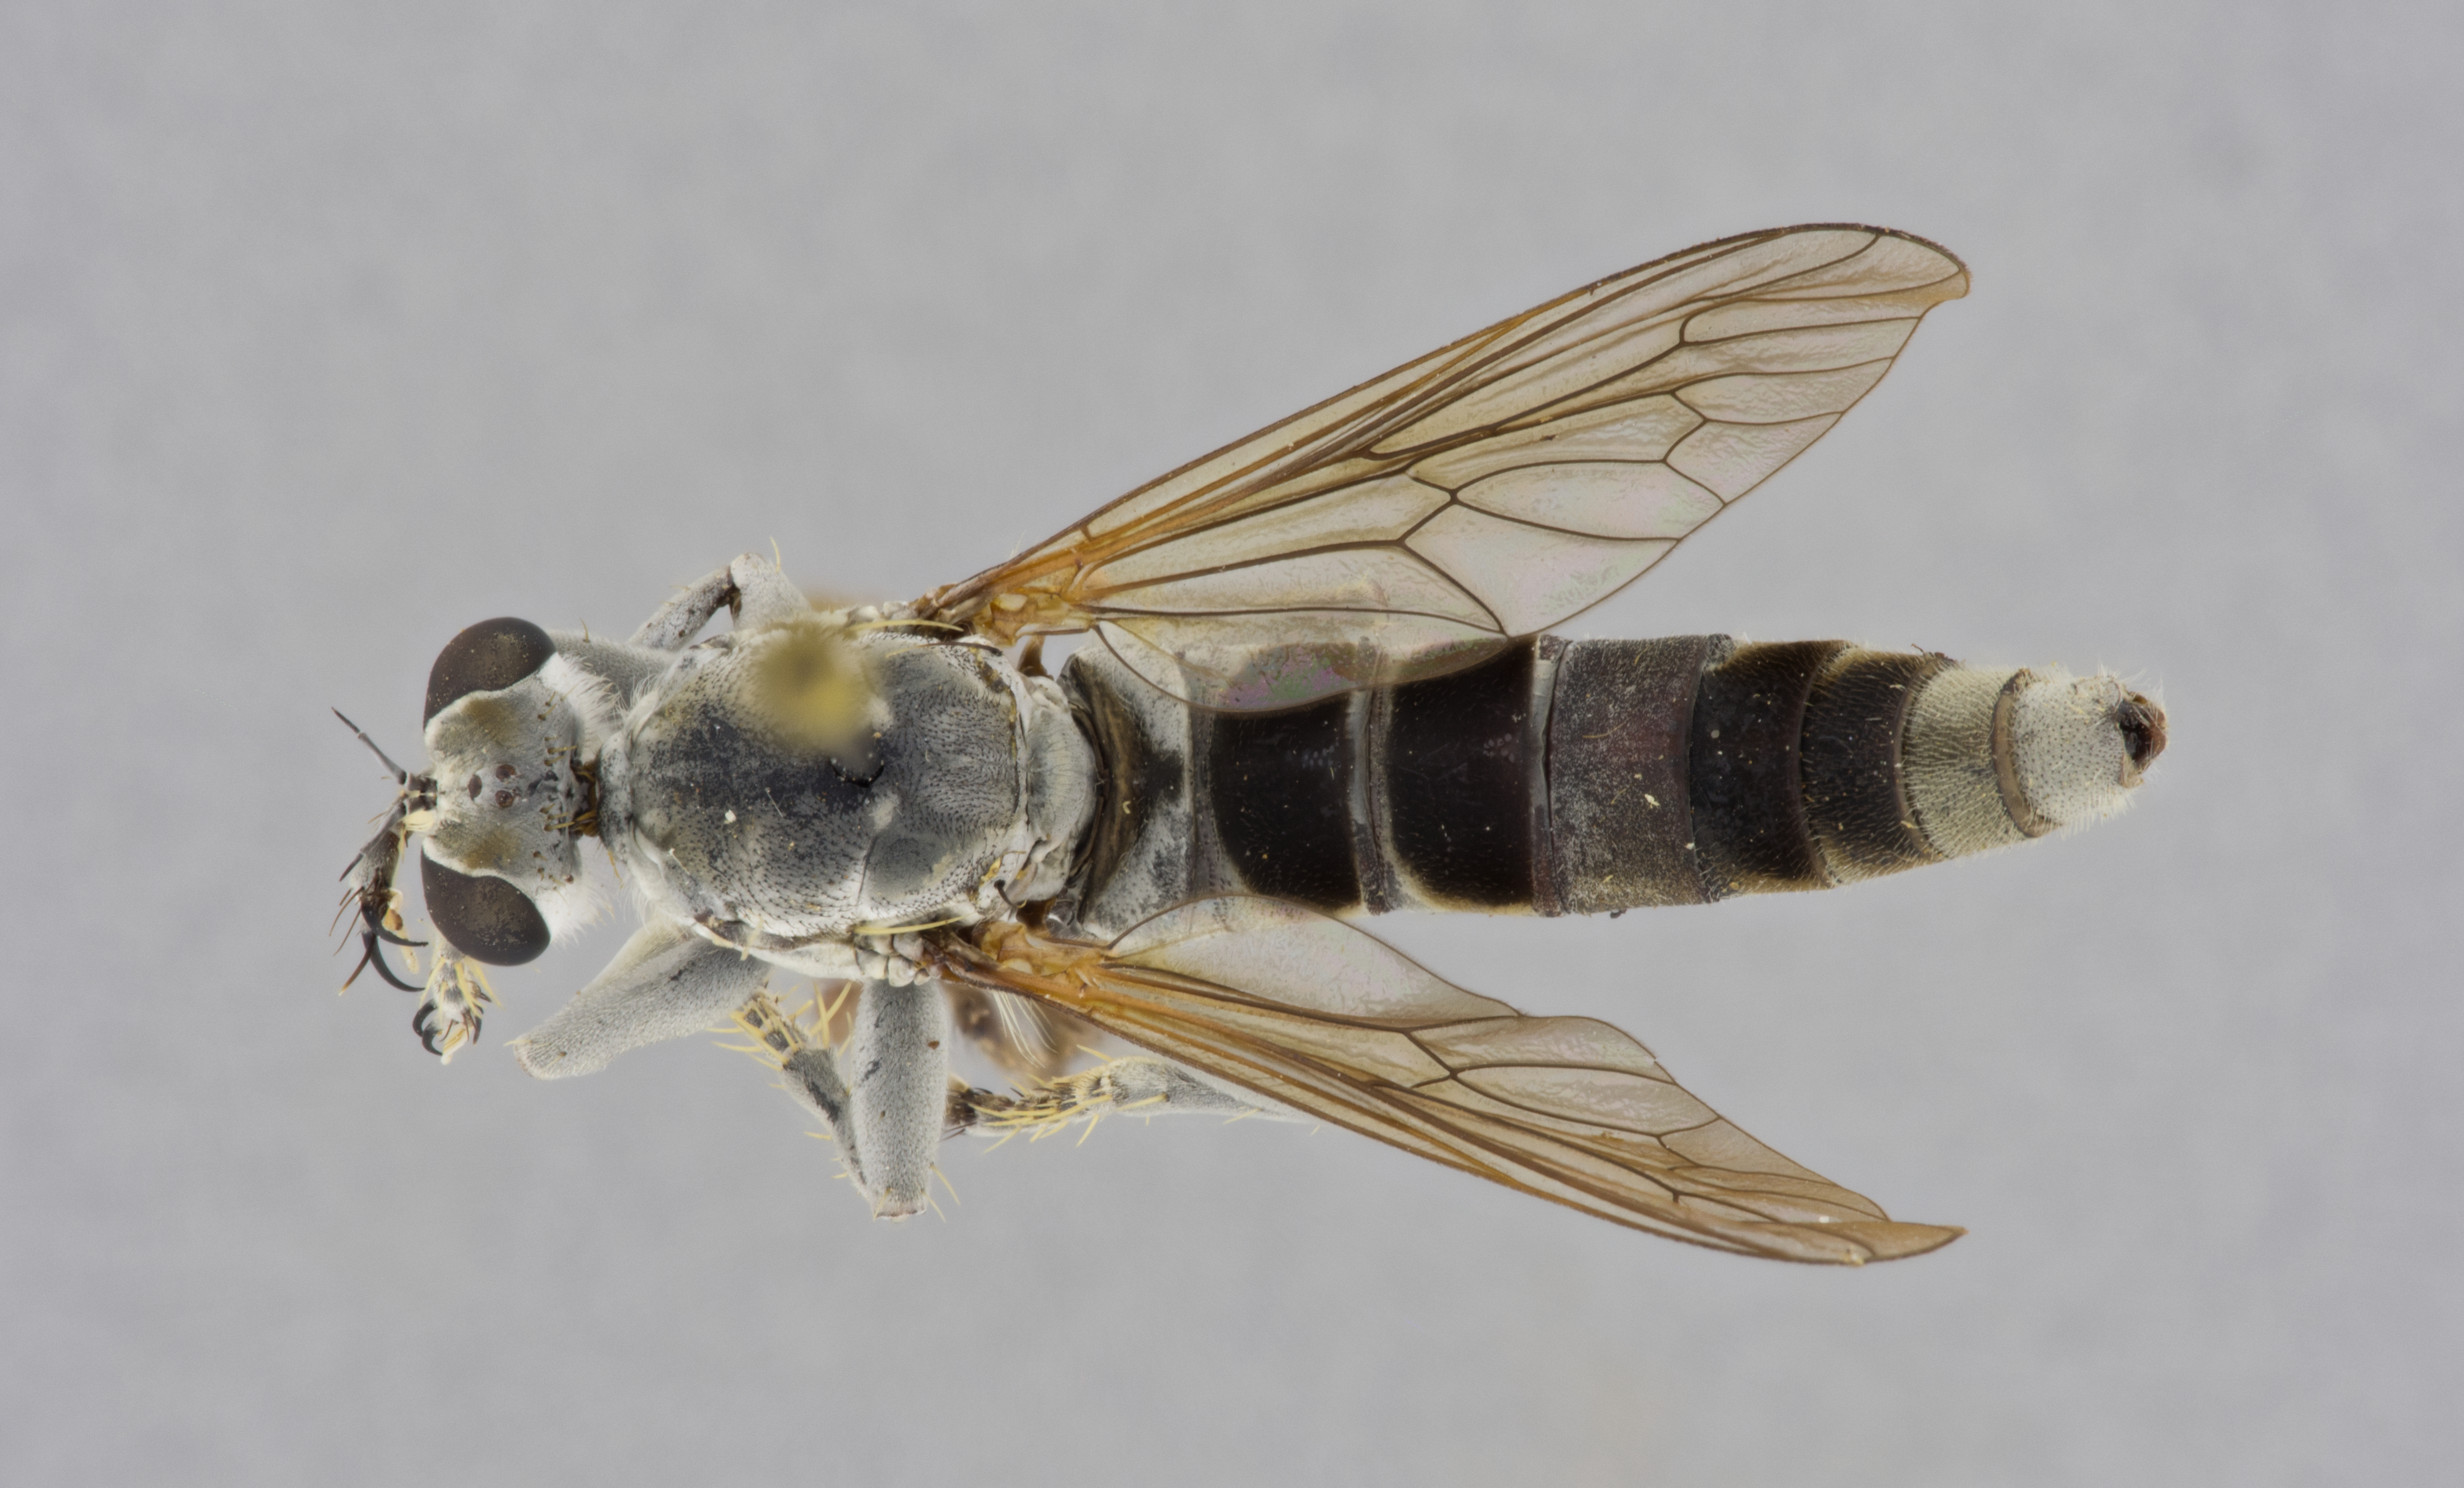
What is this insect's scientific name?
Stichopogon trifasciatus
